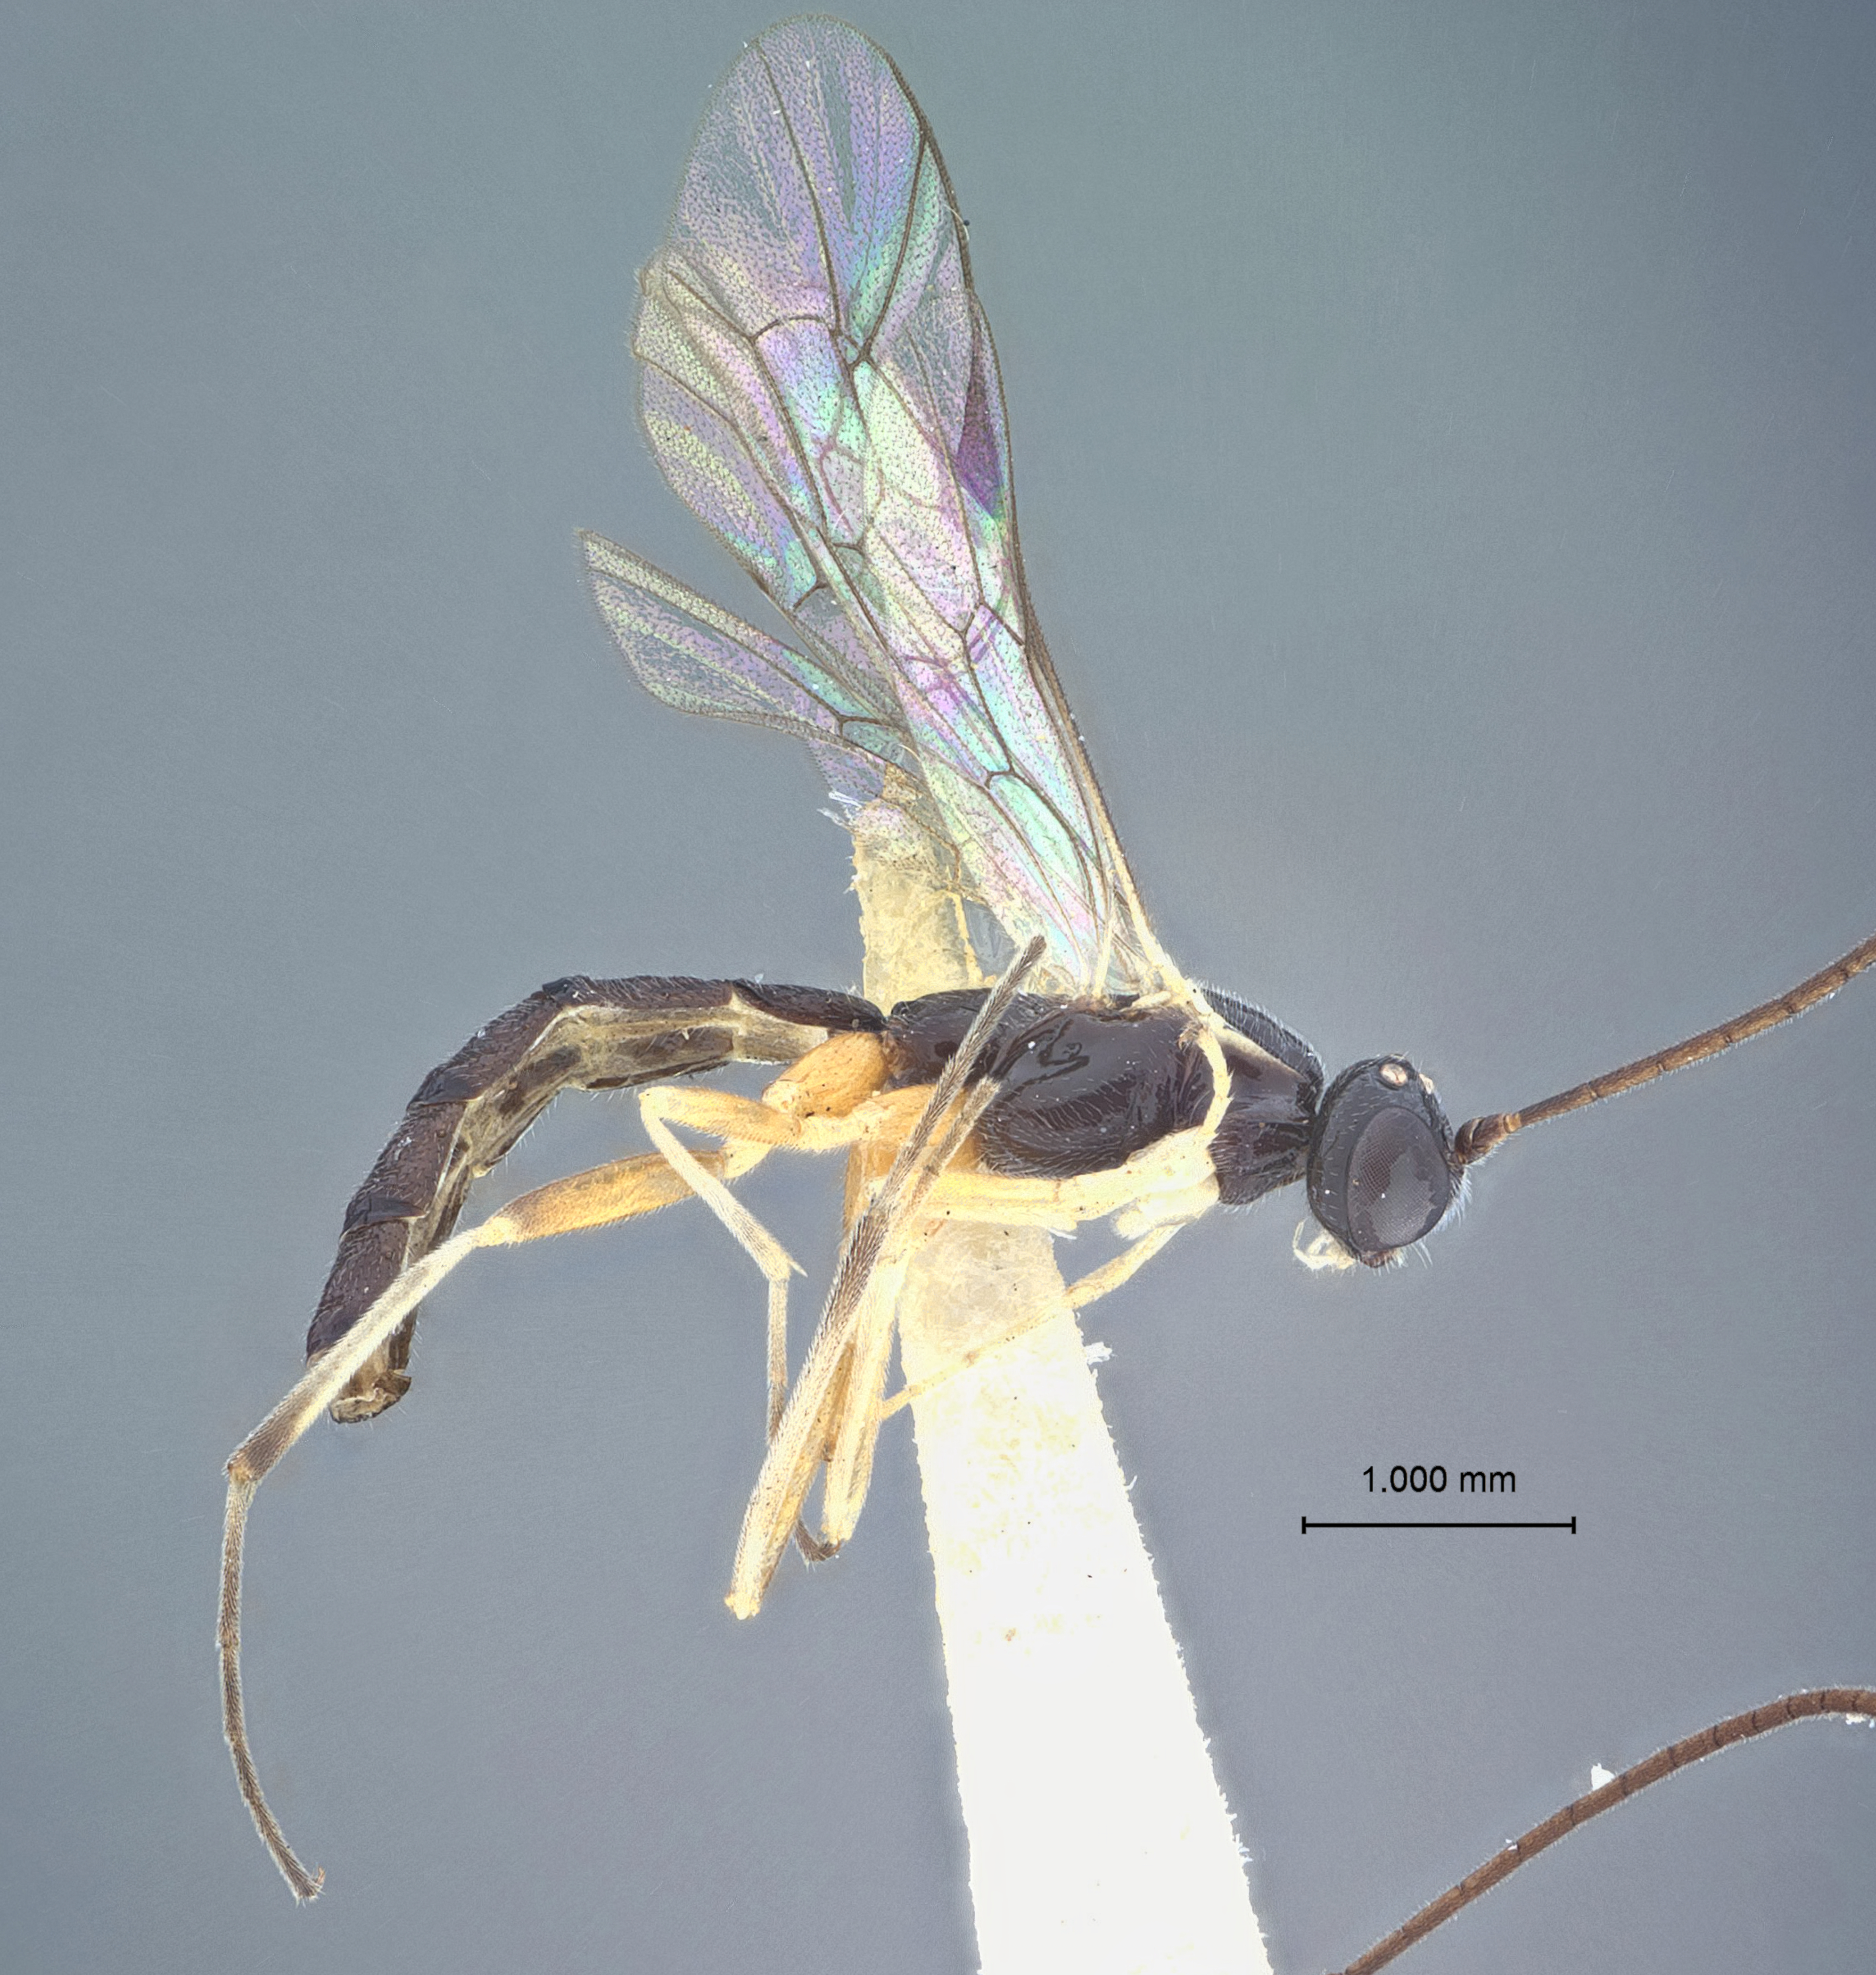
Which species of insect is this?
Apistephialtes coracinus
